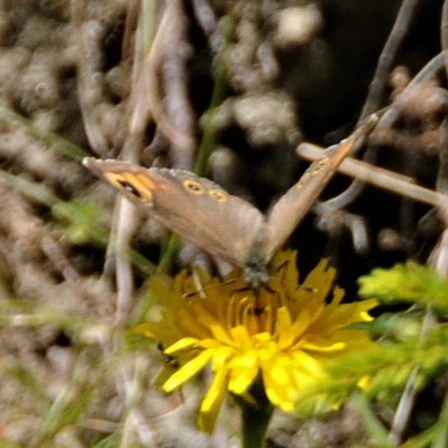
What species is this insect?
Lasiommata maera (also Pararge maera)
